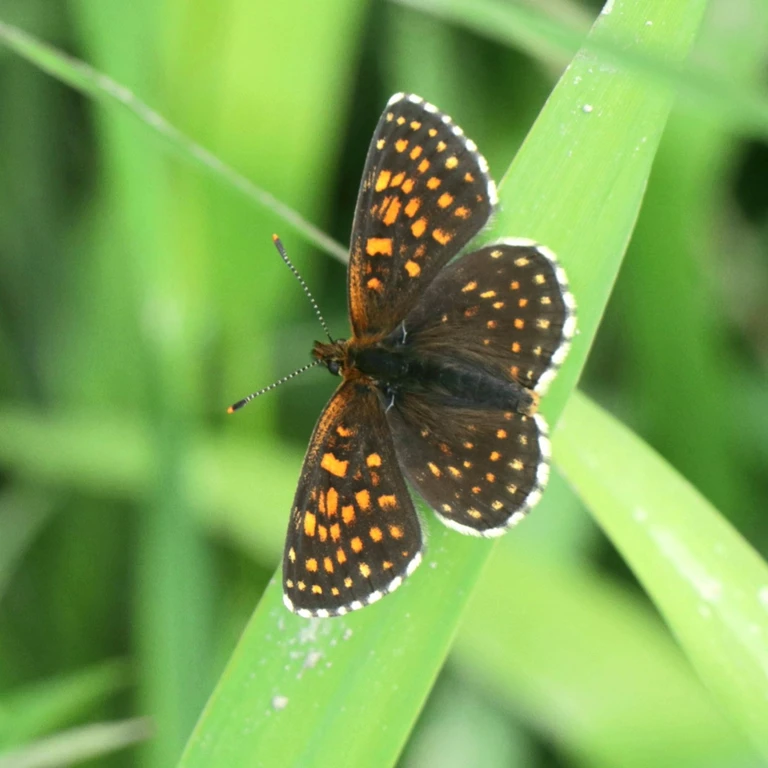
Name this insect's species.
Melitaea diamina
